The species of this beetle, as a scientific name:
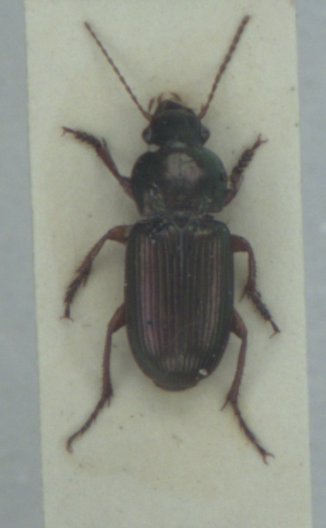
Harpalus affinis
